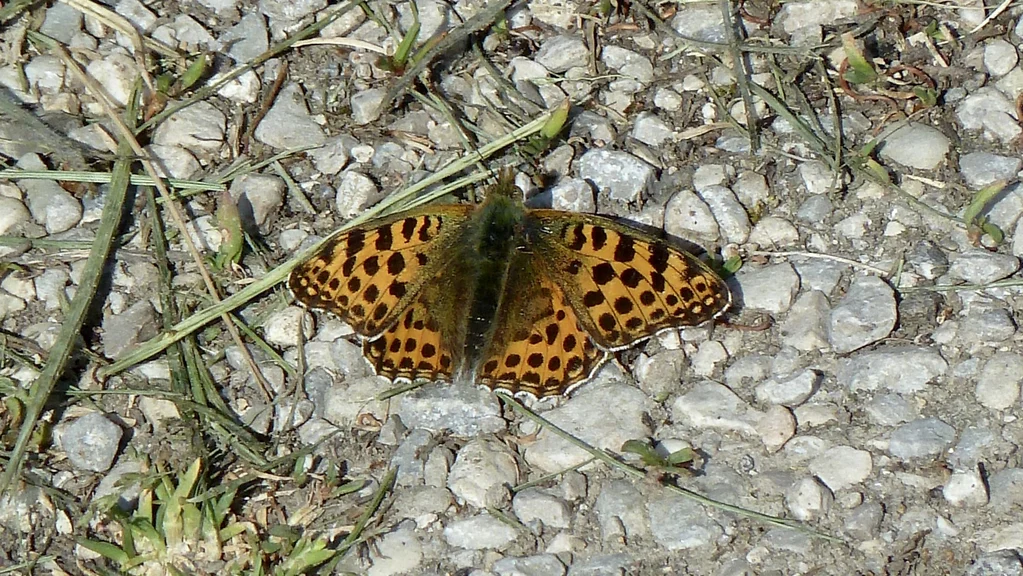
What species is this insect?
Issoria lathonia
